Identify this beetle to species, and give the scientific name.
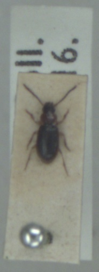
Acupalpus dubius
